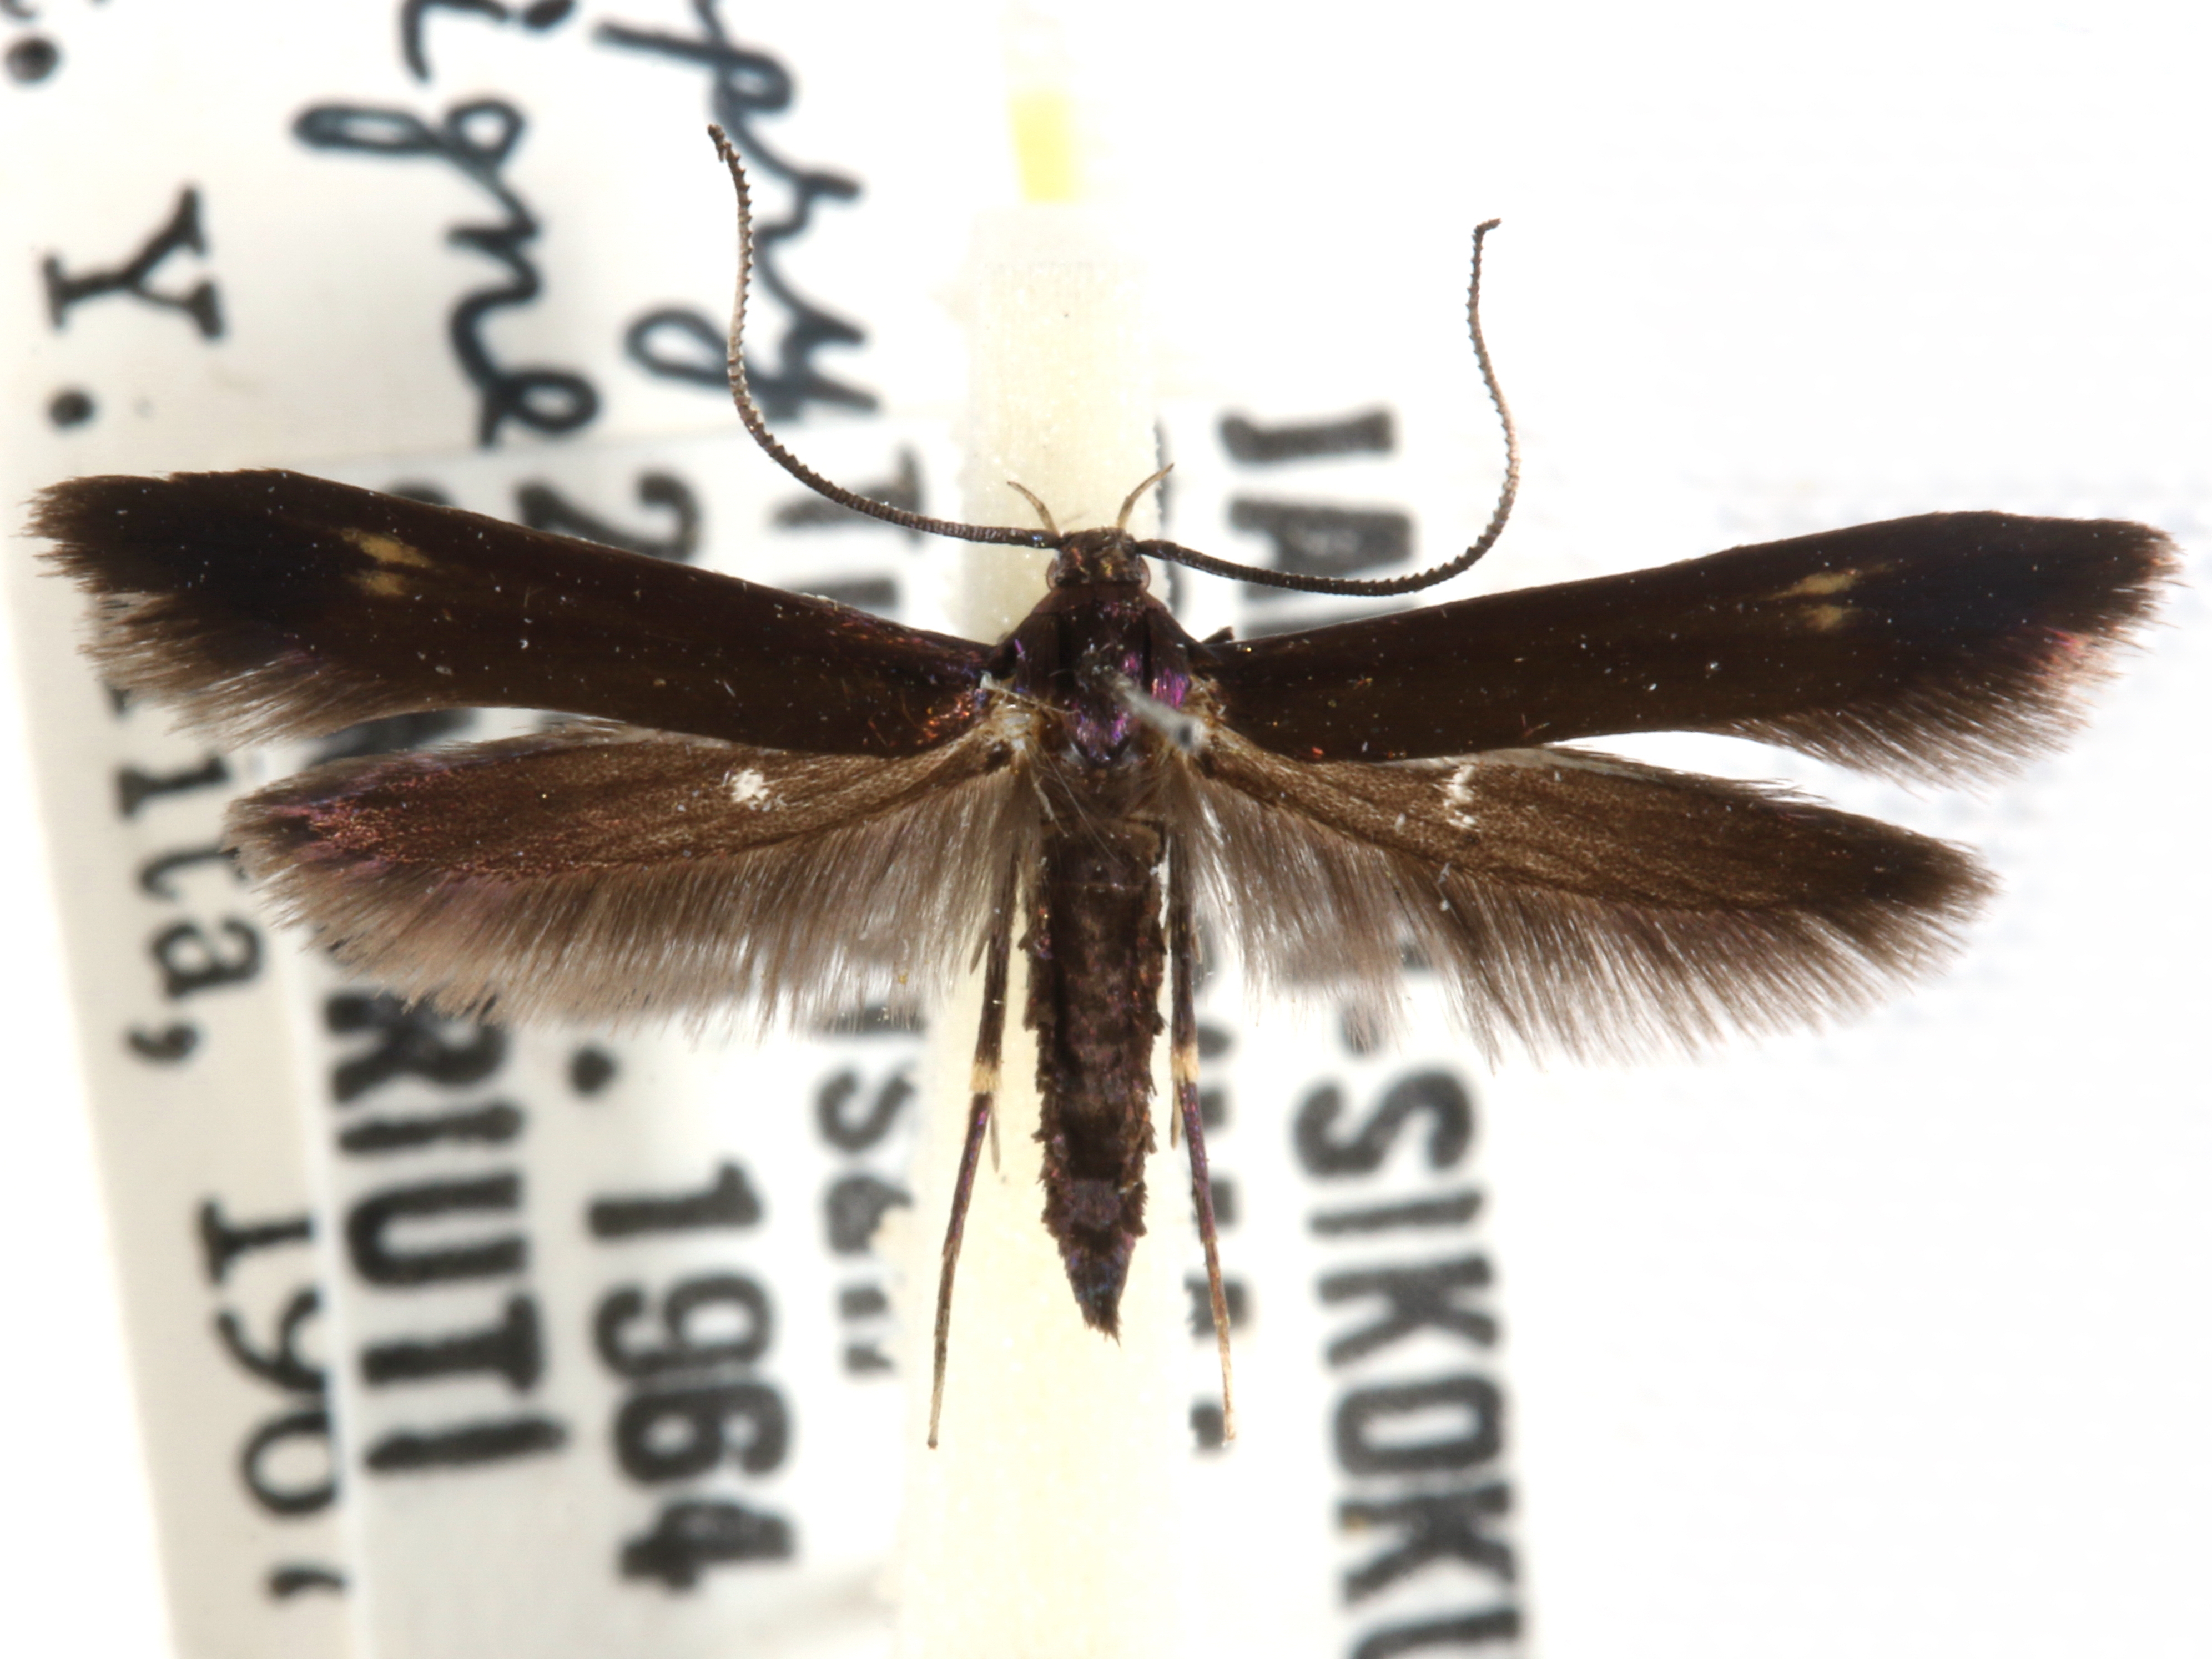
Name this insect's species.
Lamprystica igneola
